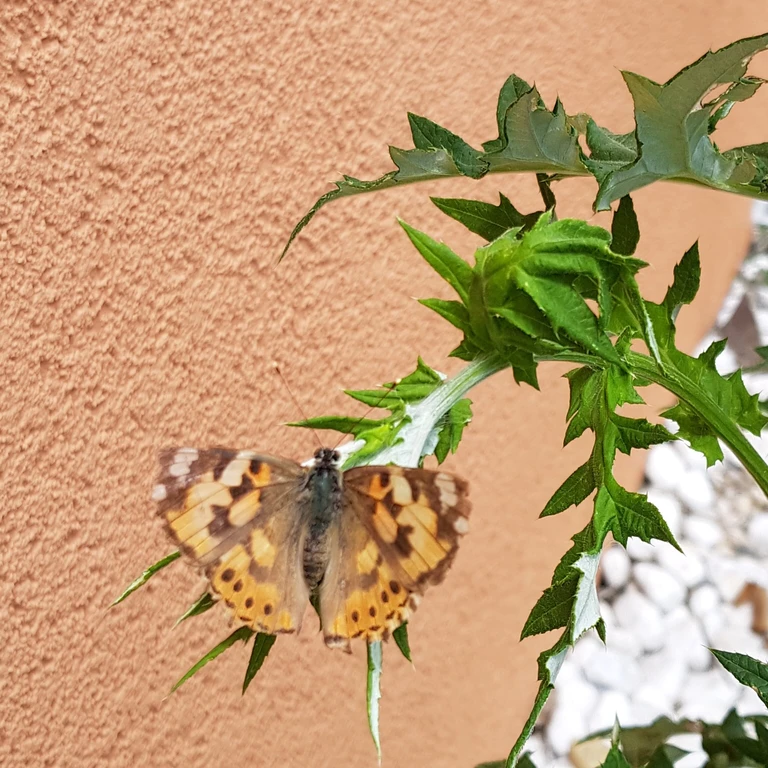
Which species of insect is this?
Vanessa cardui
